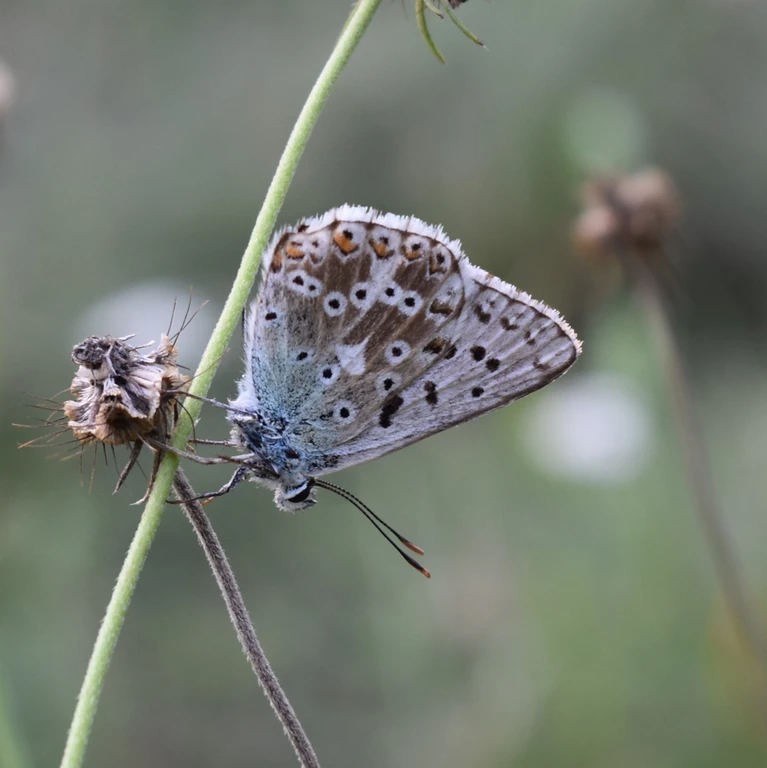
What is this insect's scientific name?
Lysandra coridon
